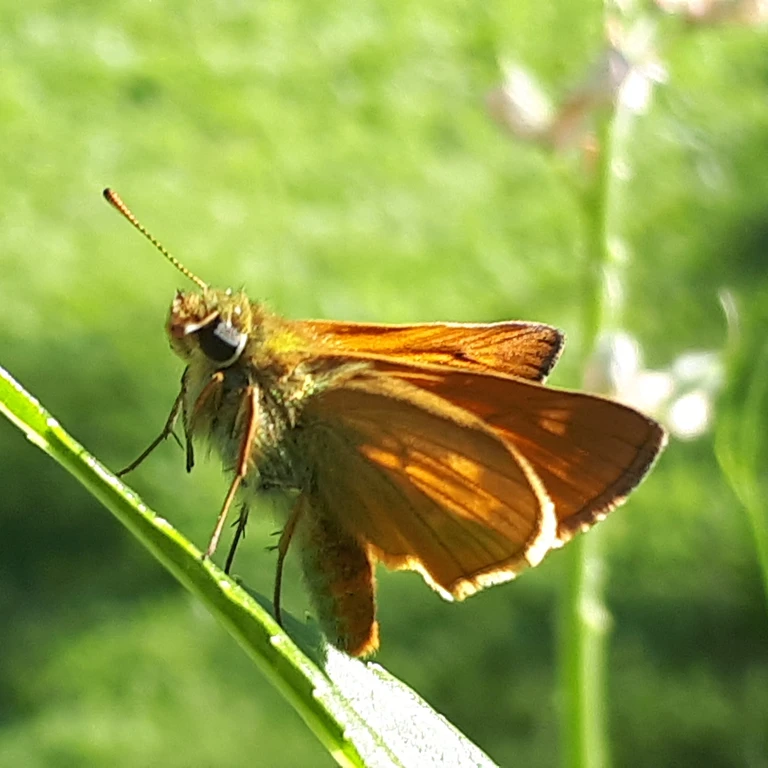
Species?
Ochlodes sylvanus (also Ochlodes venata)
